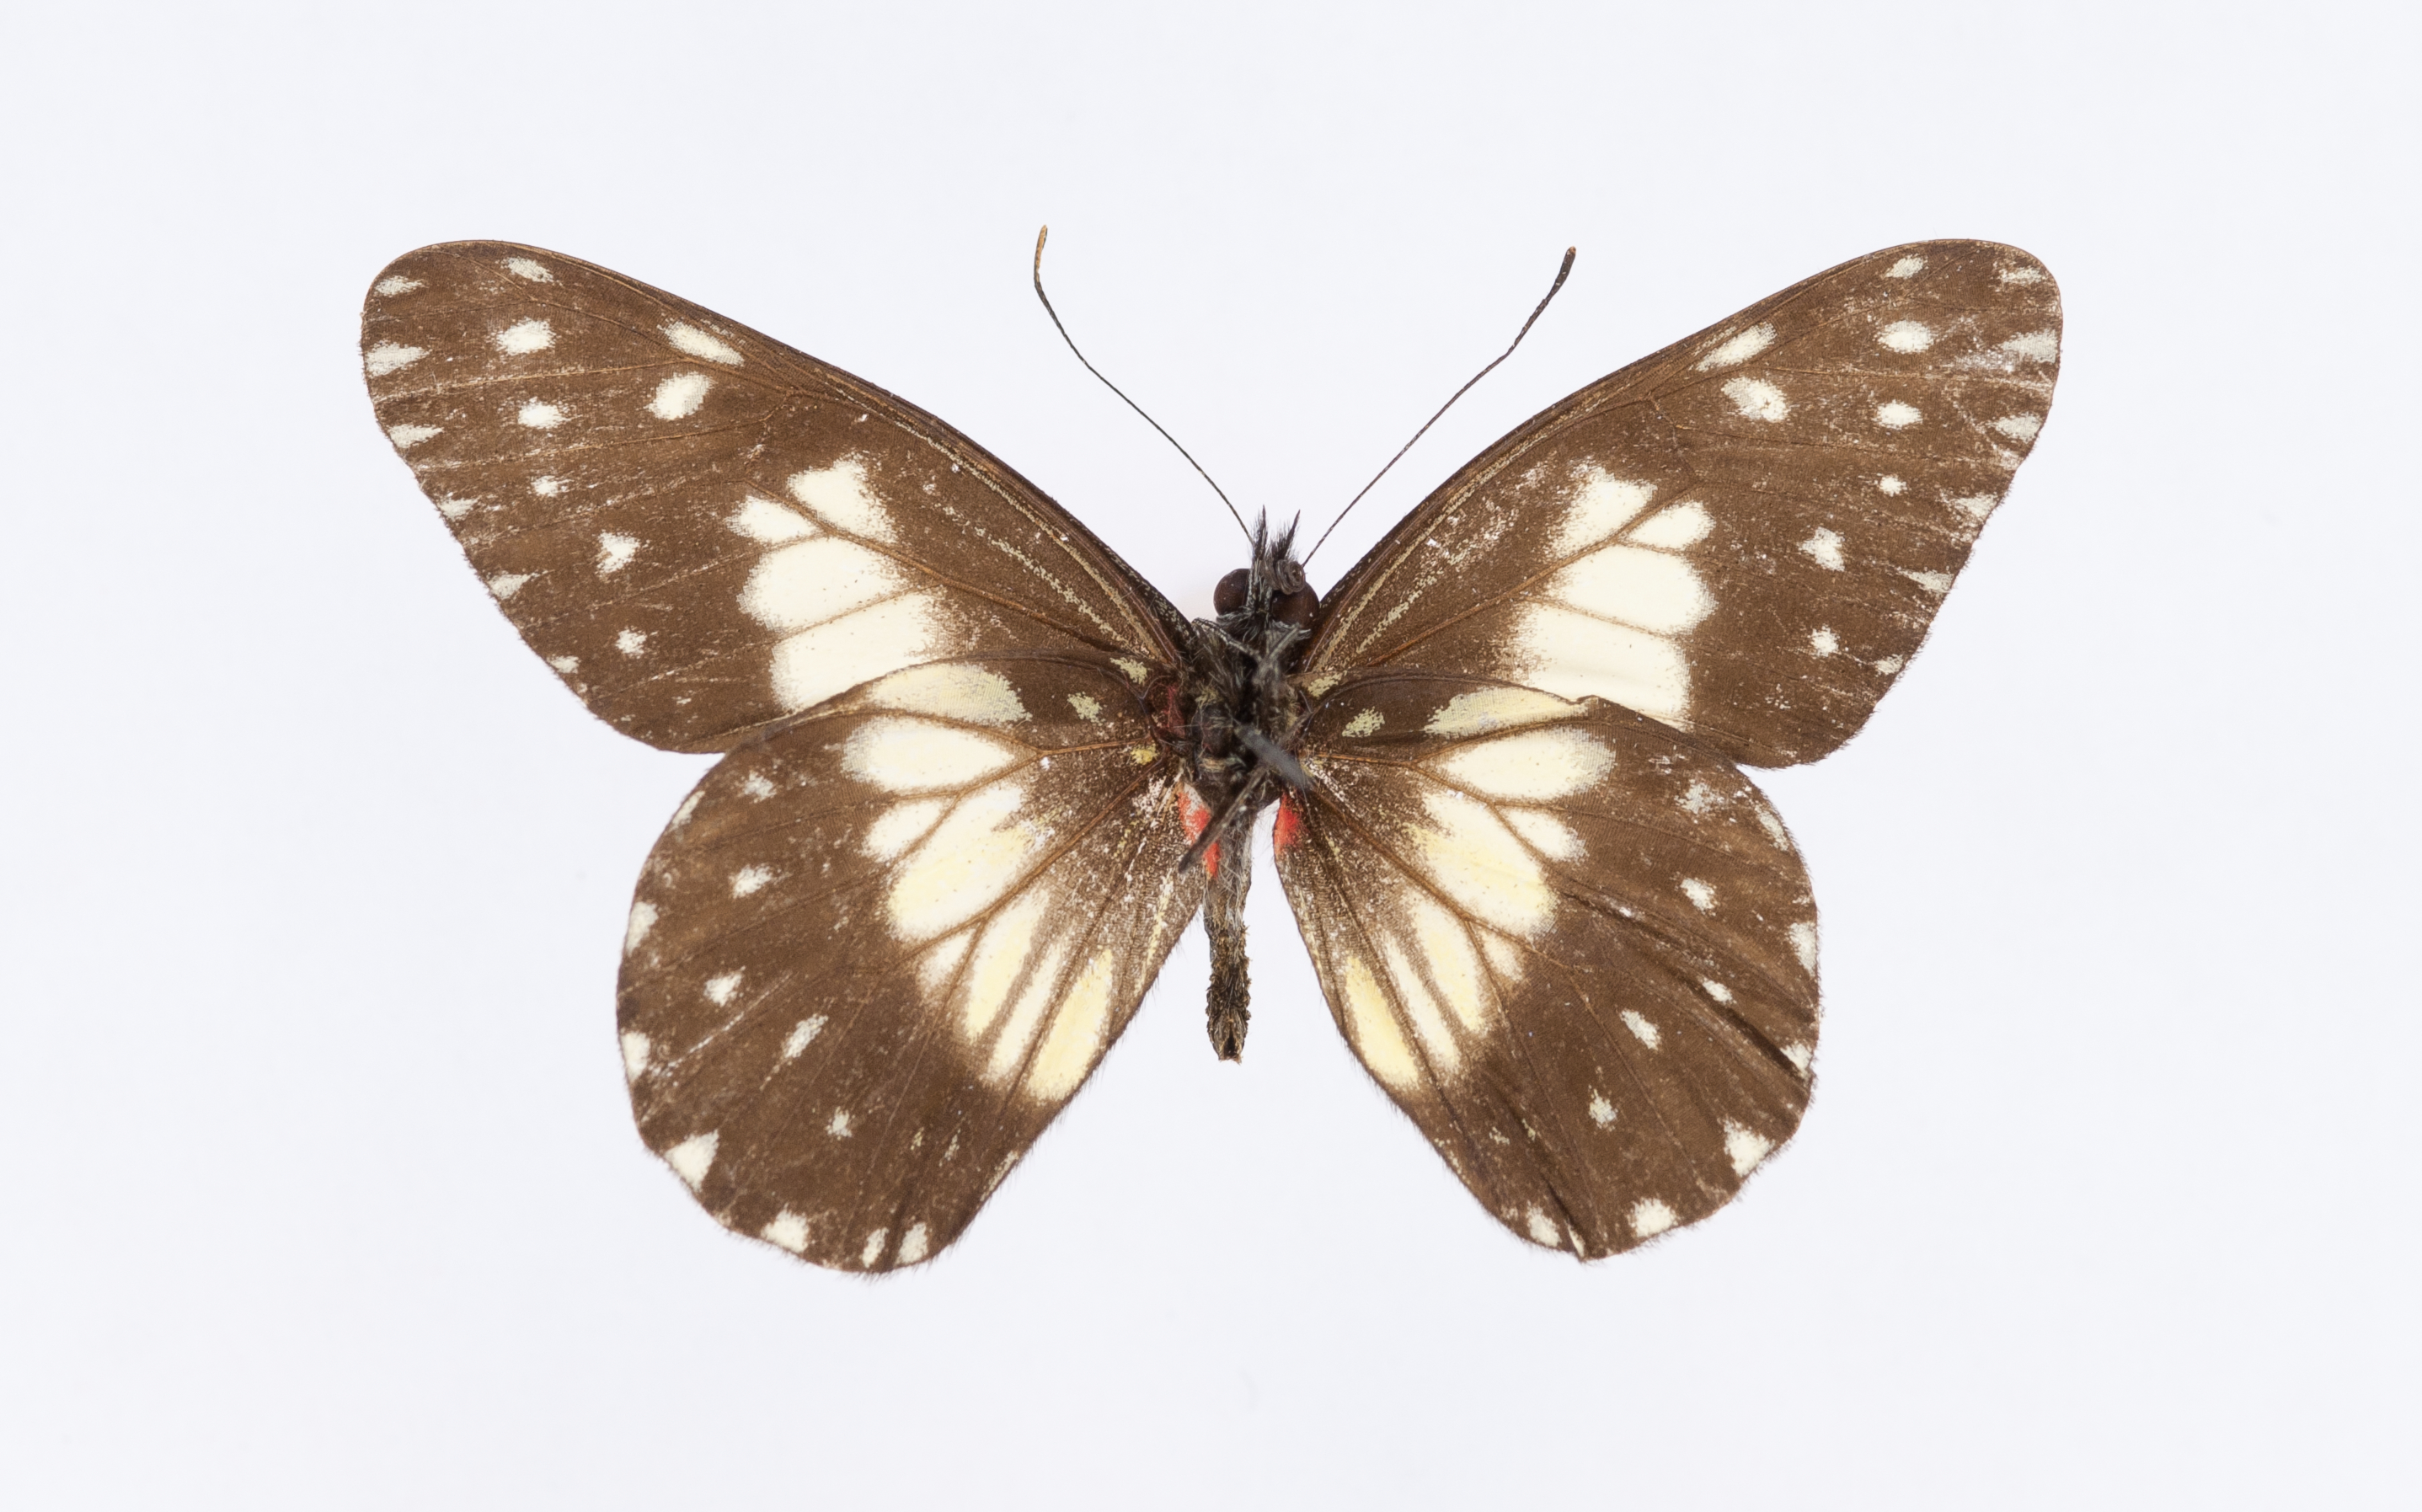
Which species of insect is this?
Catasticta sisamnus
